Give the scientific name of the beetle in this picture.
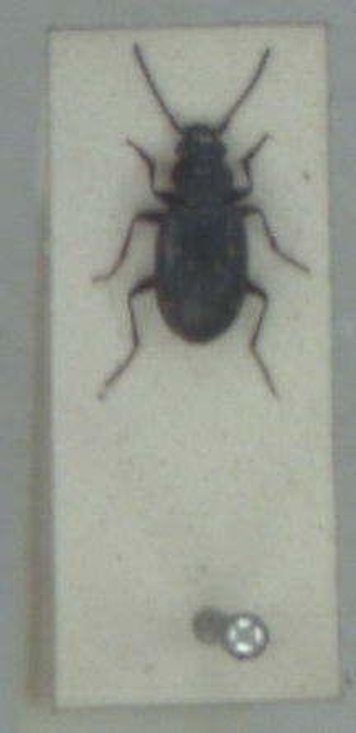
Bembidion obliquum
